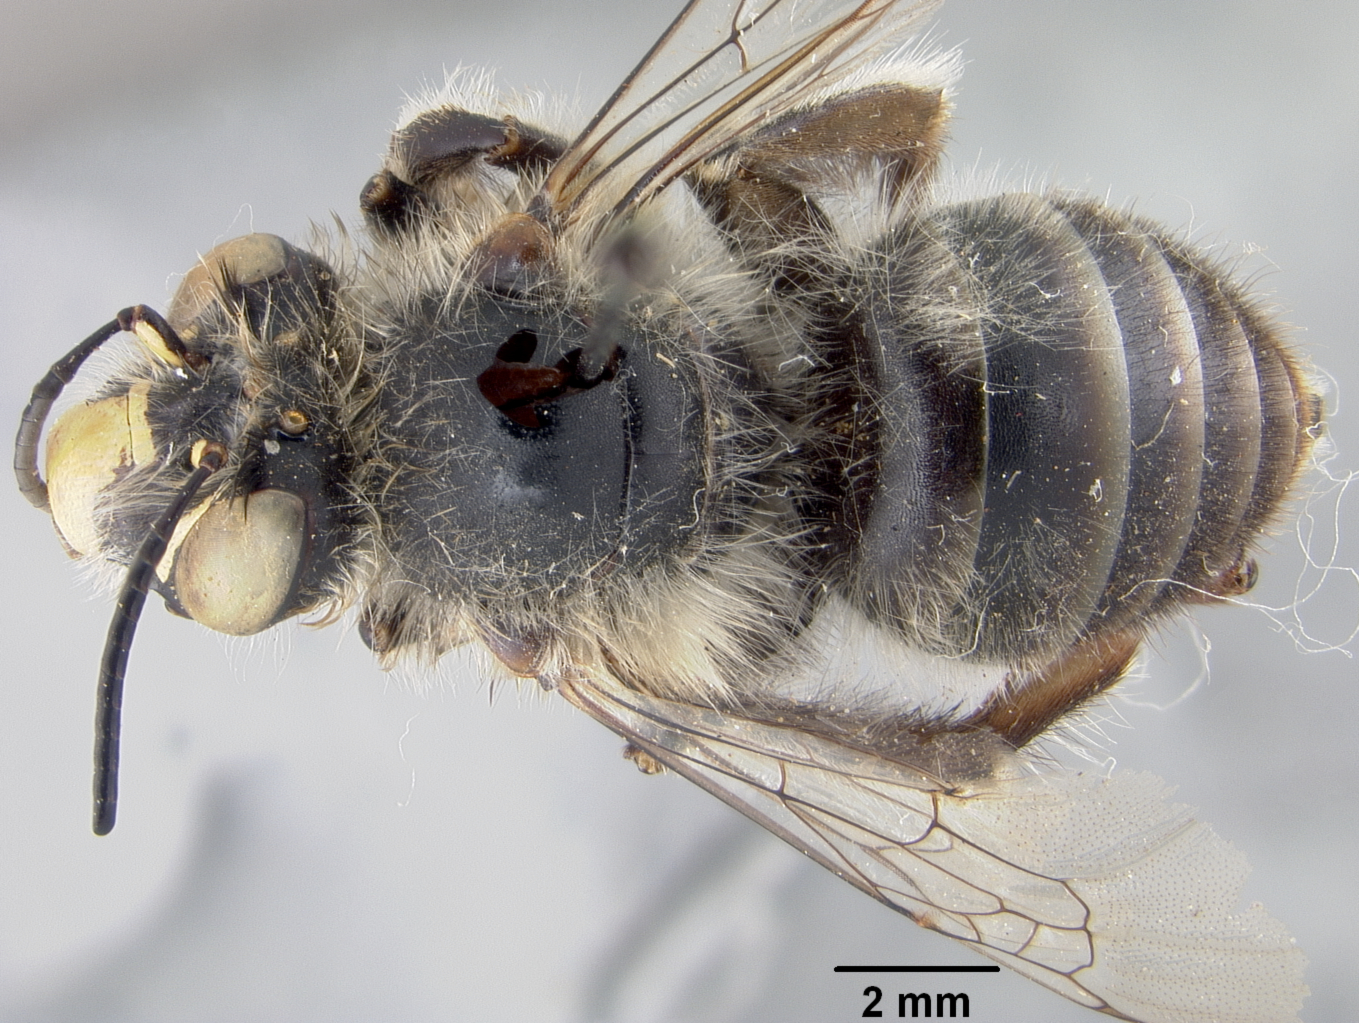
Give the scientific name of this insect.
Anthophora romandii
